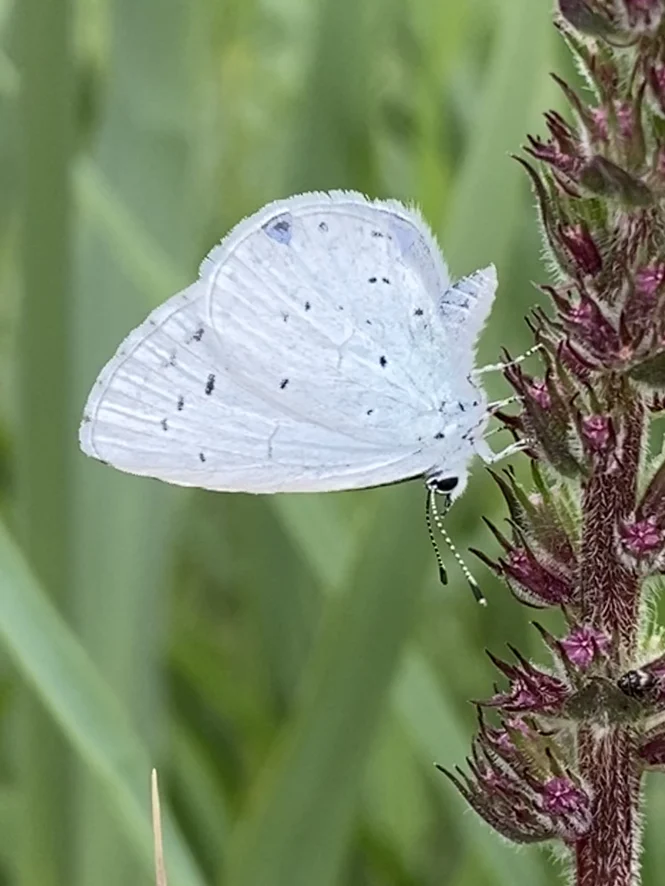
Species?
Celastrina argiolus
